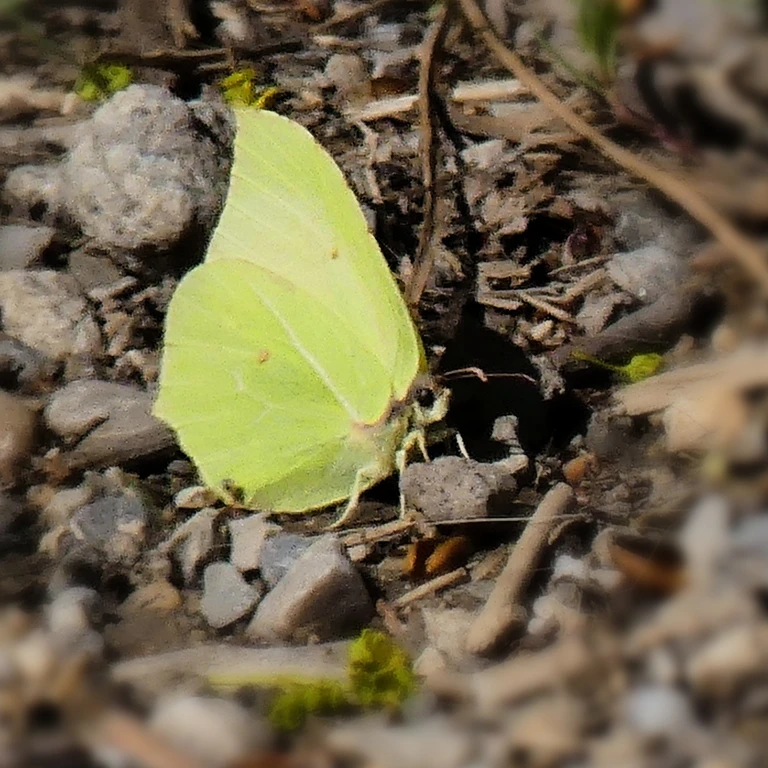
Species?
Gonepteryx rhamni
